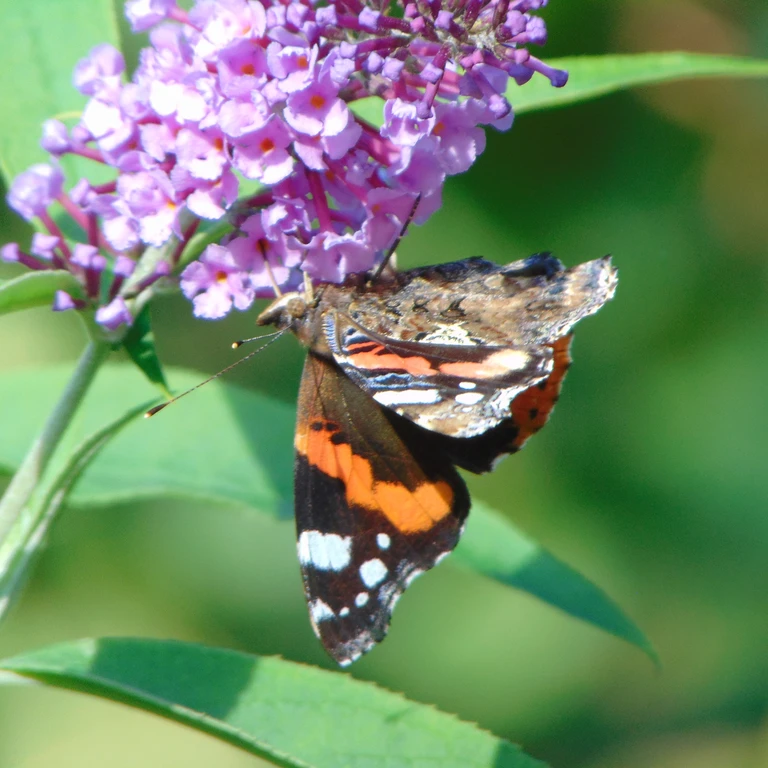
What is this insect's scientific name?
Vanessa atalanta
